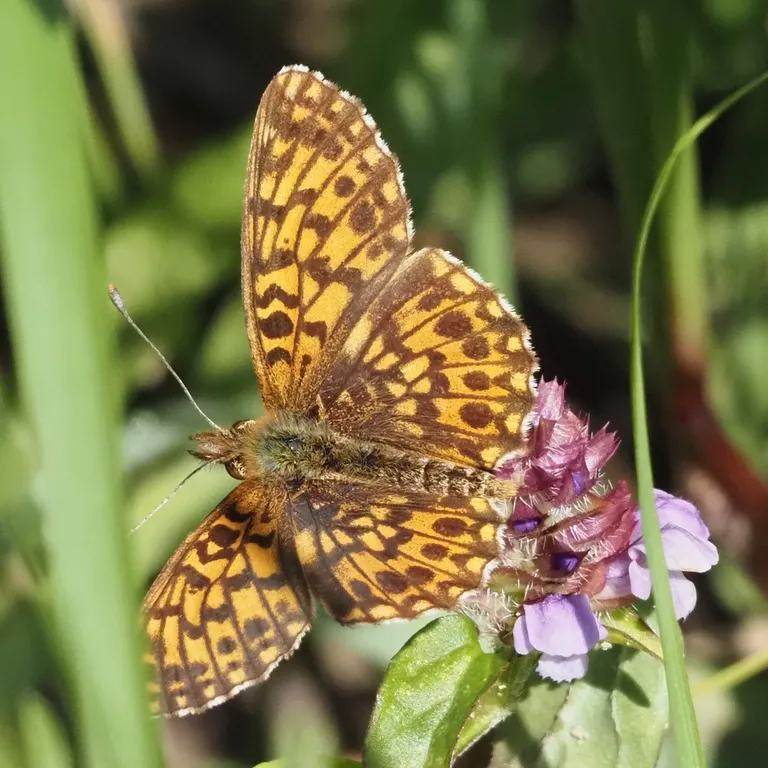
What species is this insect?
Boloria dia
